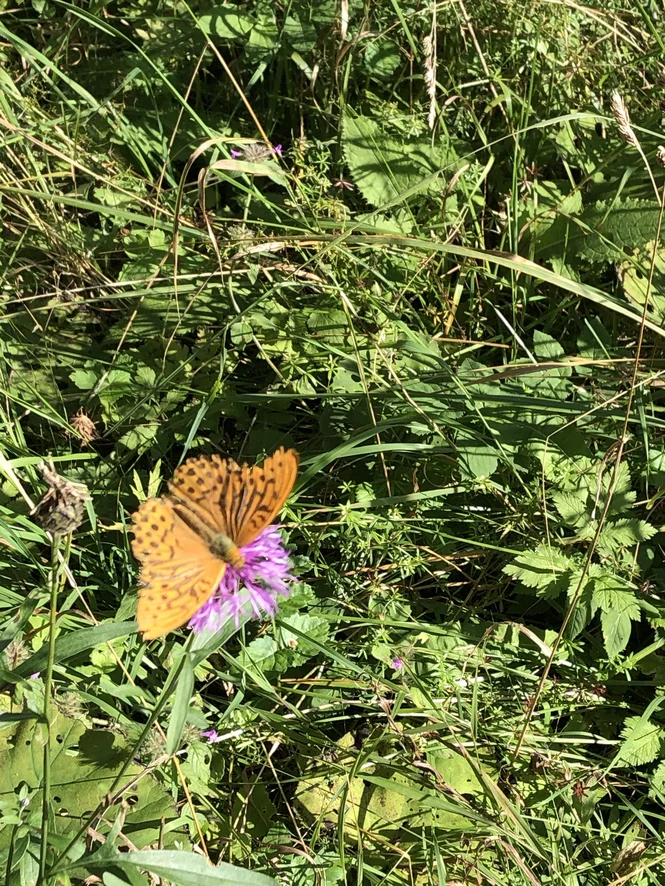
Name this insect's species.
Argynnis paphia
